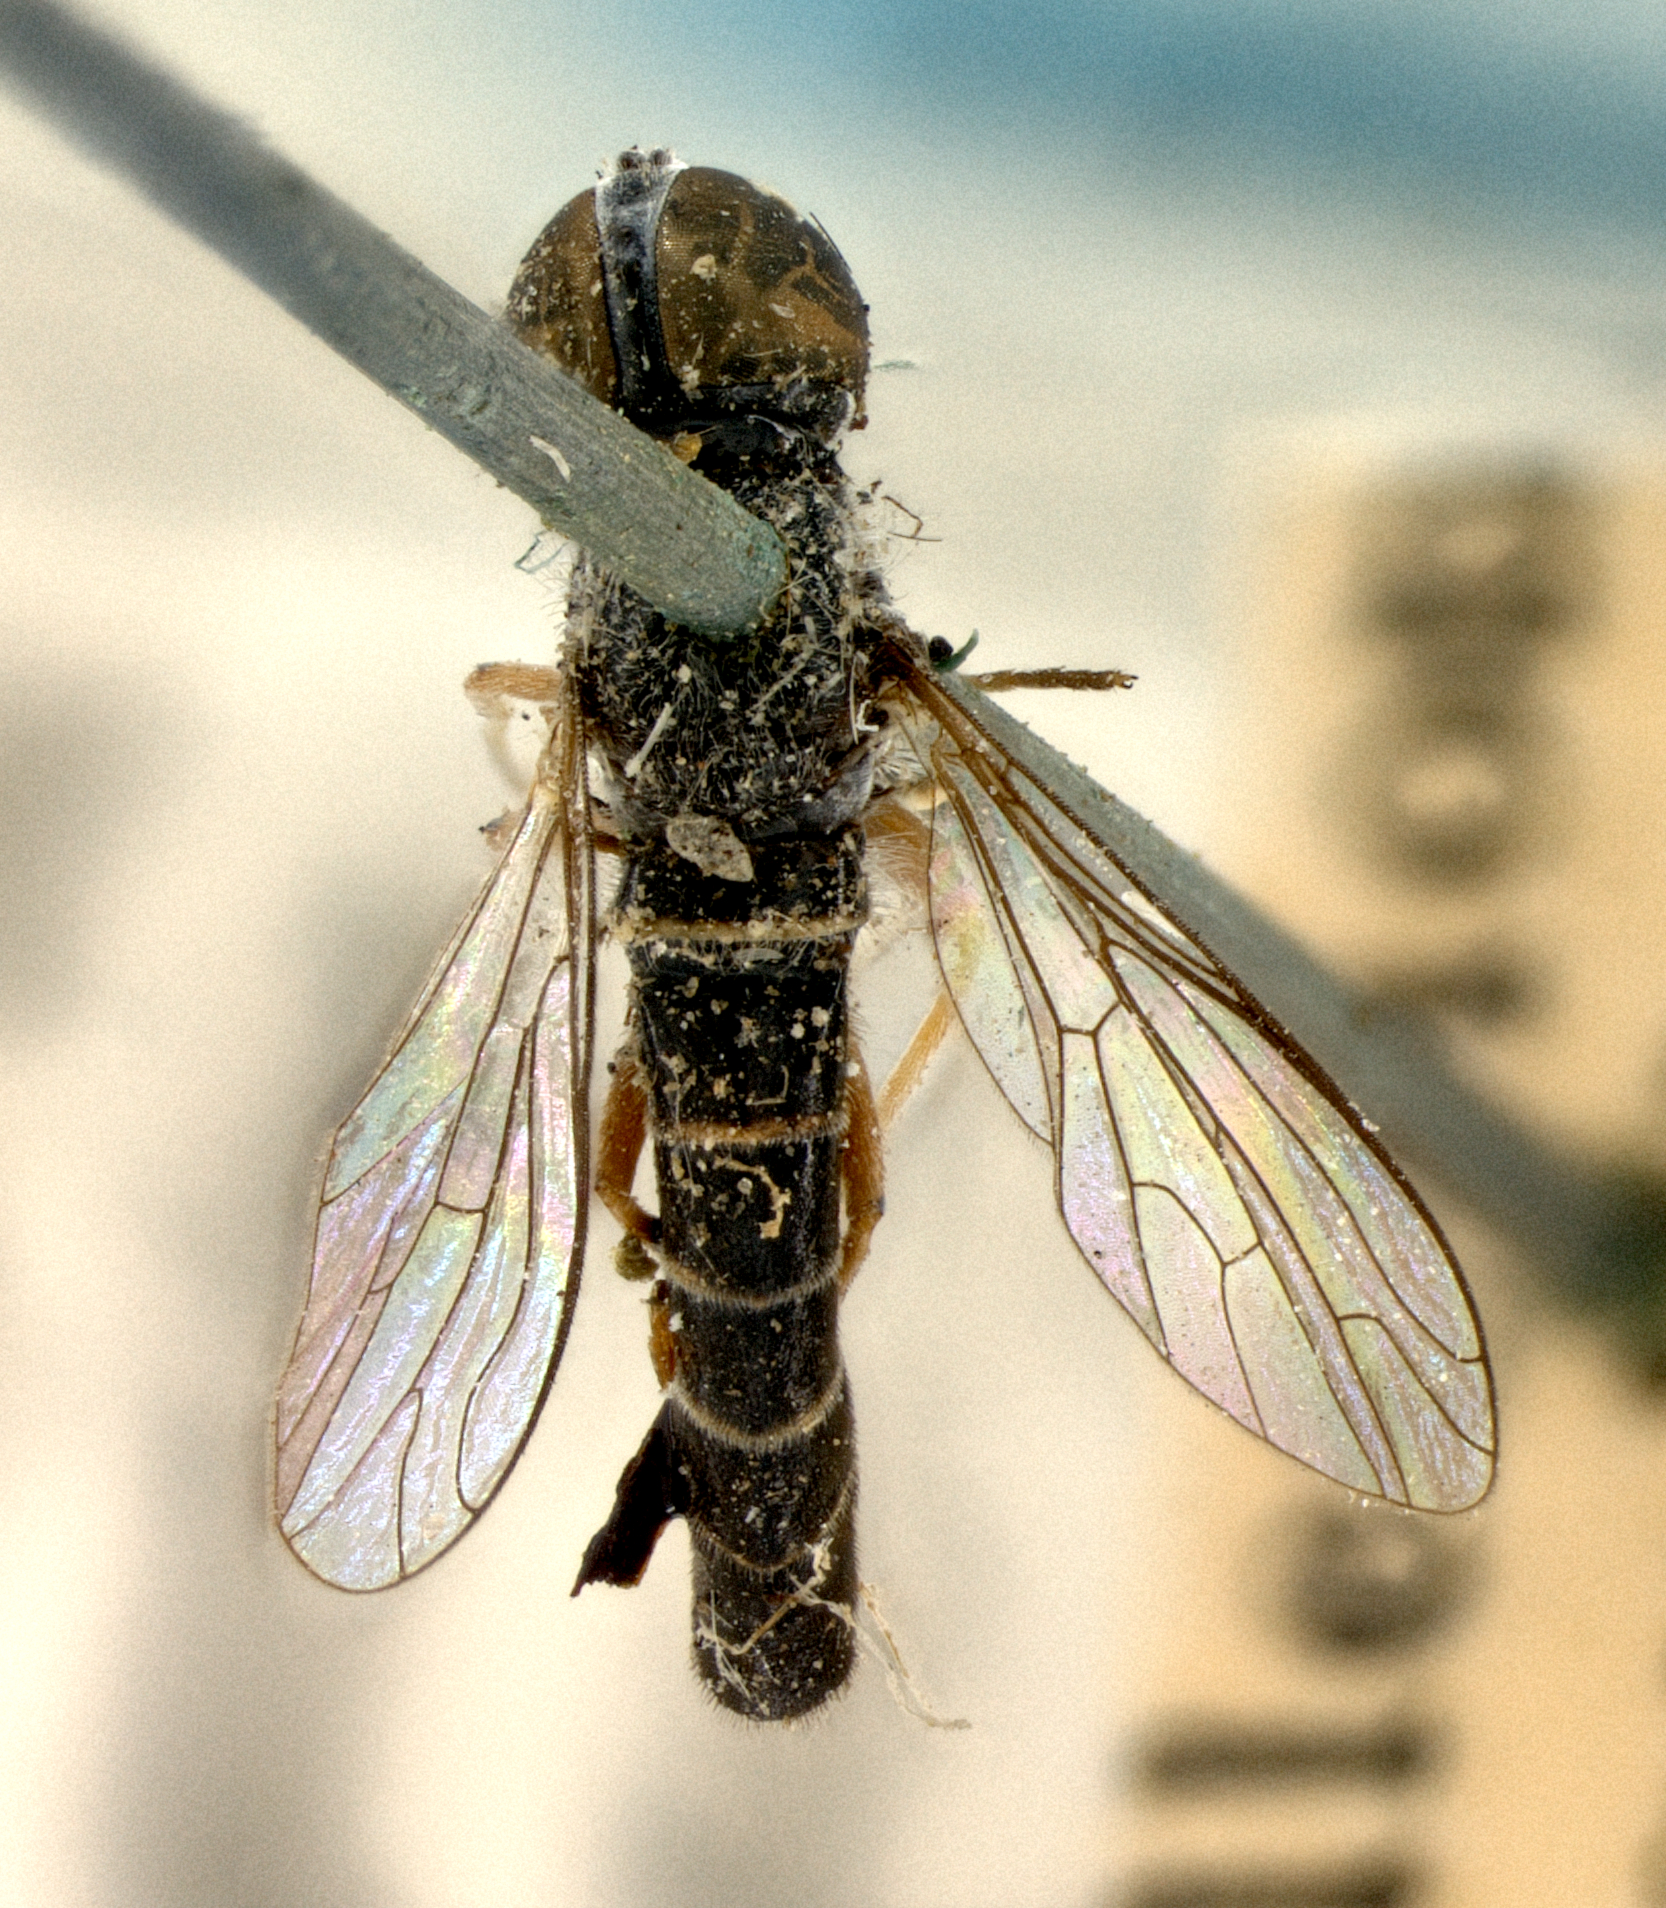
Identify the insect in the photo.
Metacosmus exilis
